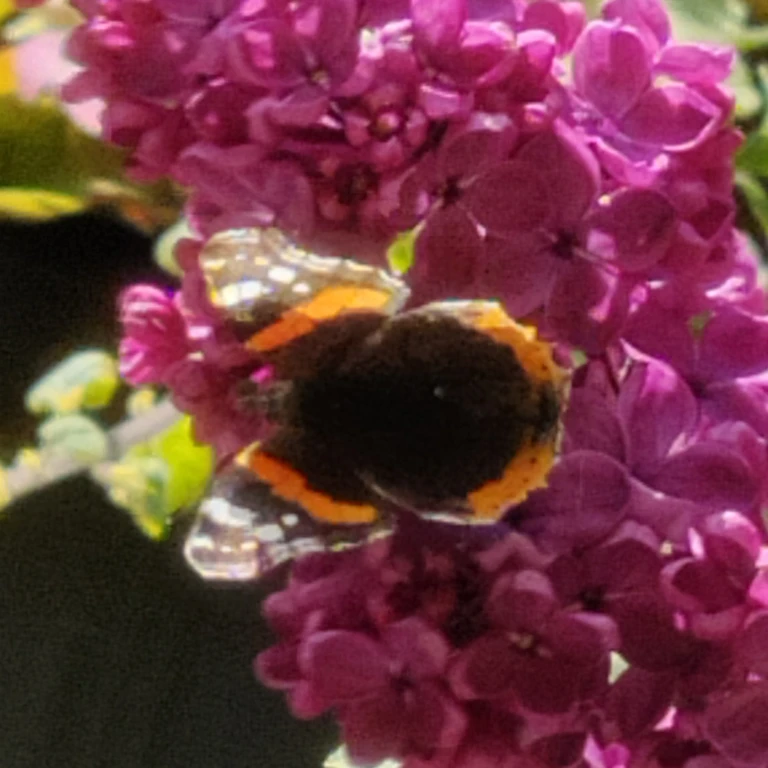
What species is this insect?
Vanessa atalanta
